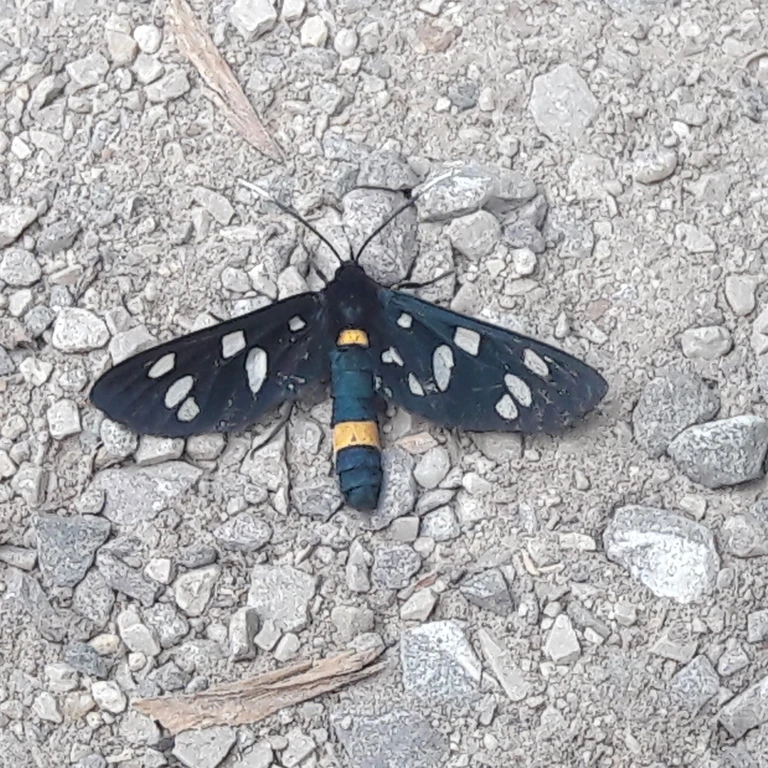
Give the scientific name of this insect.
Amata phegea
